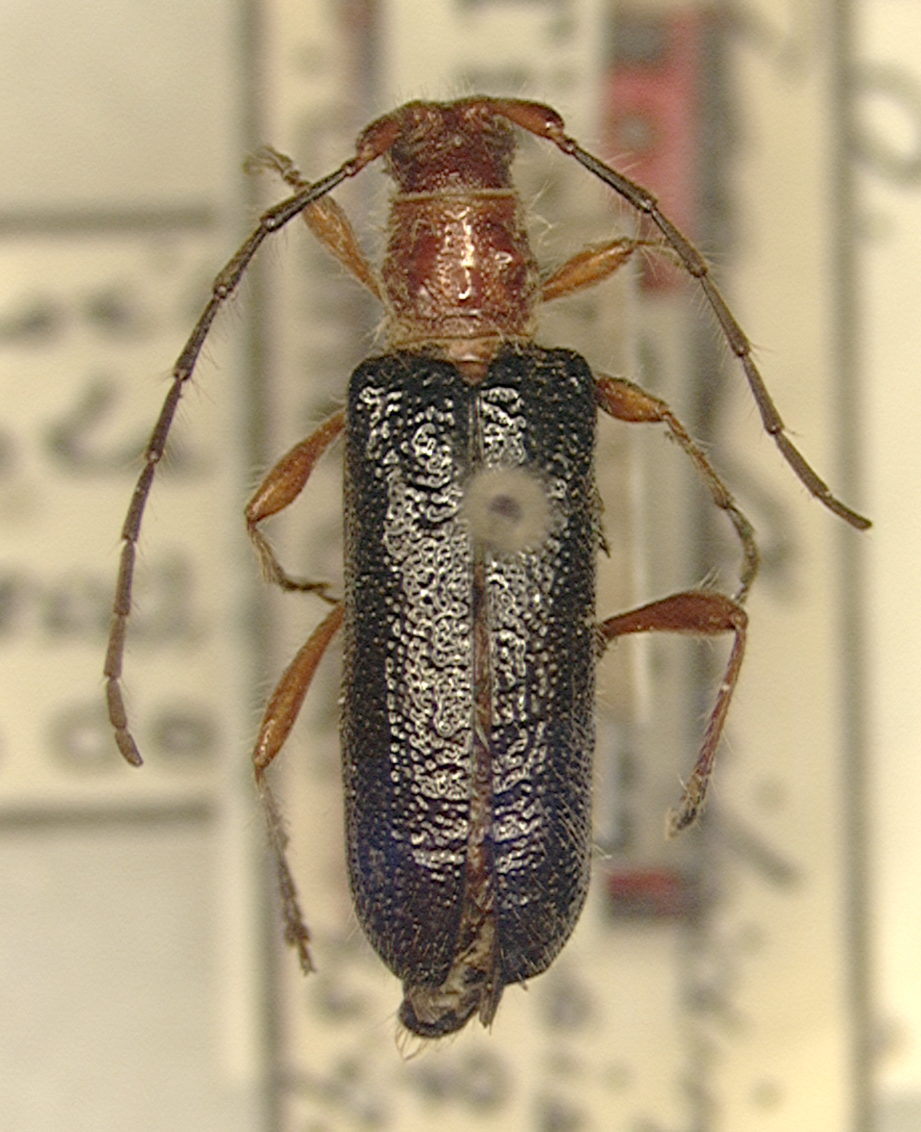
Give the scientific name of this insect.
Acanthoibidion chevrolatii (also Acanthoibidion venezuelensis)
